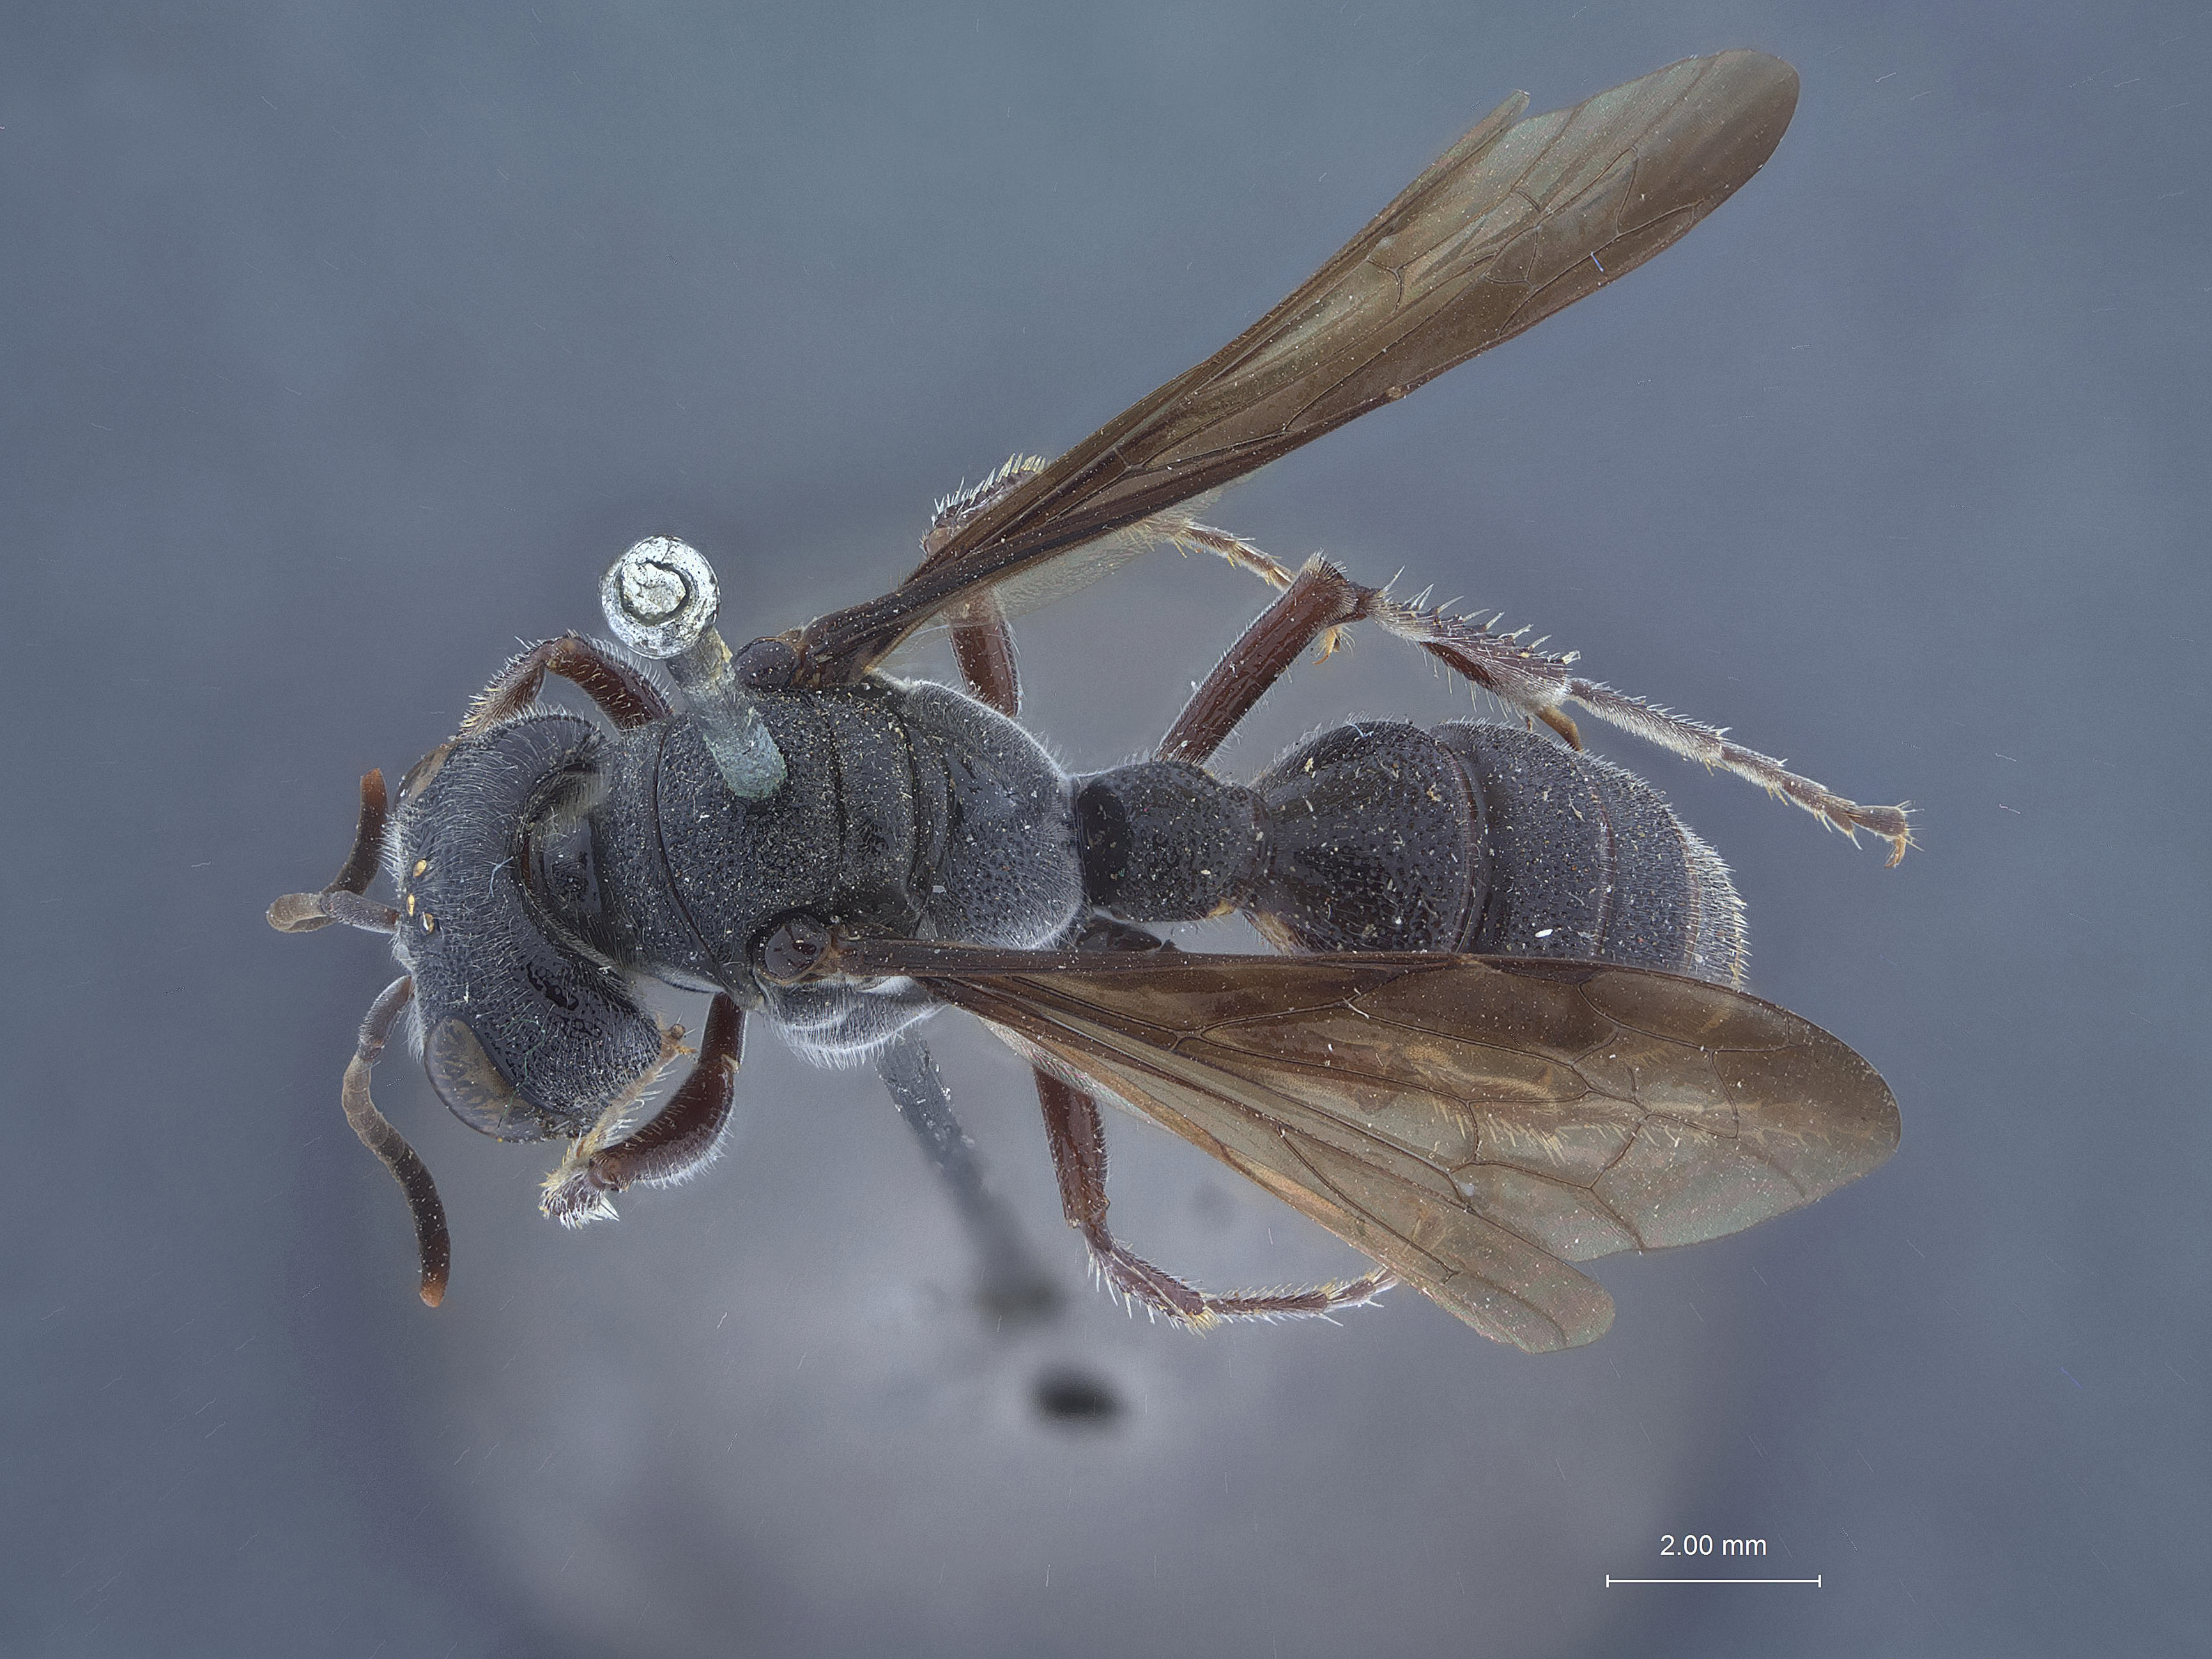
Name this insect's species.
Cerceris nigra
